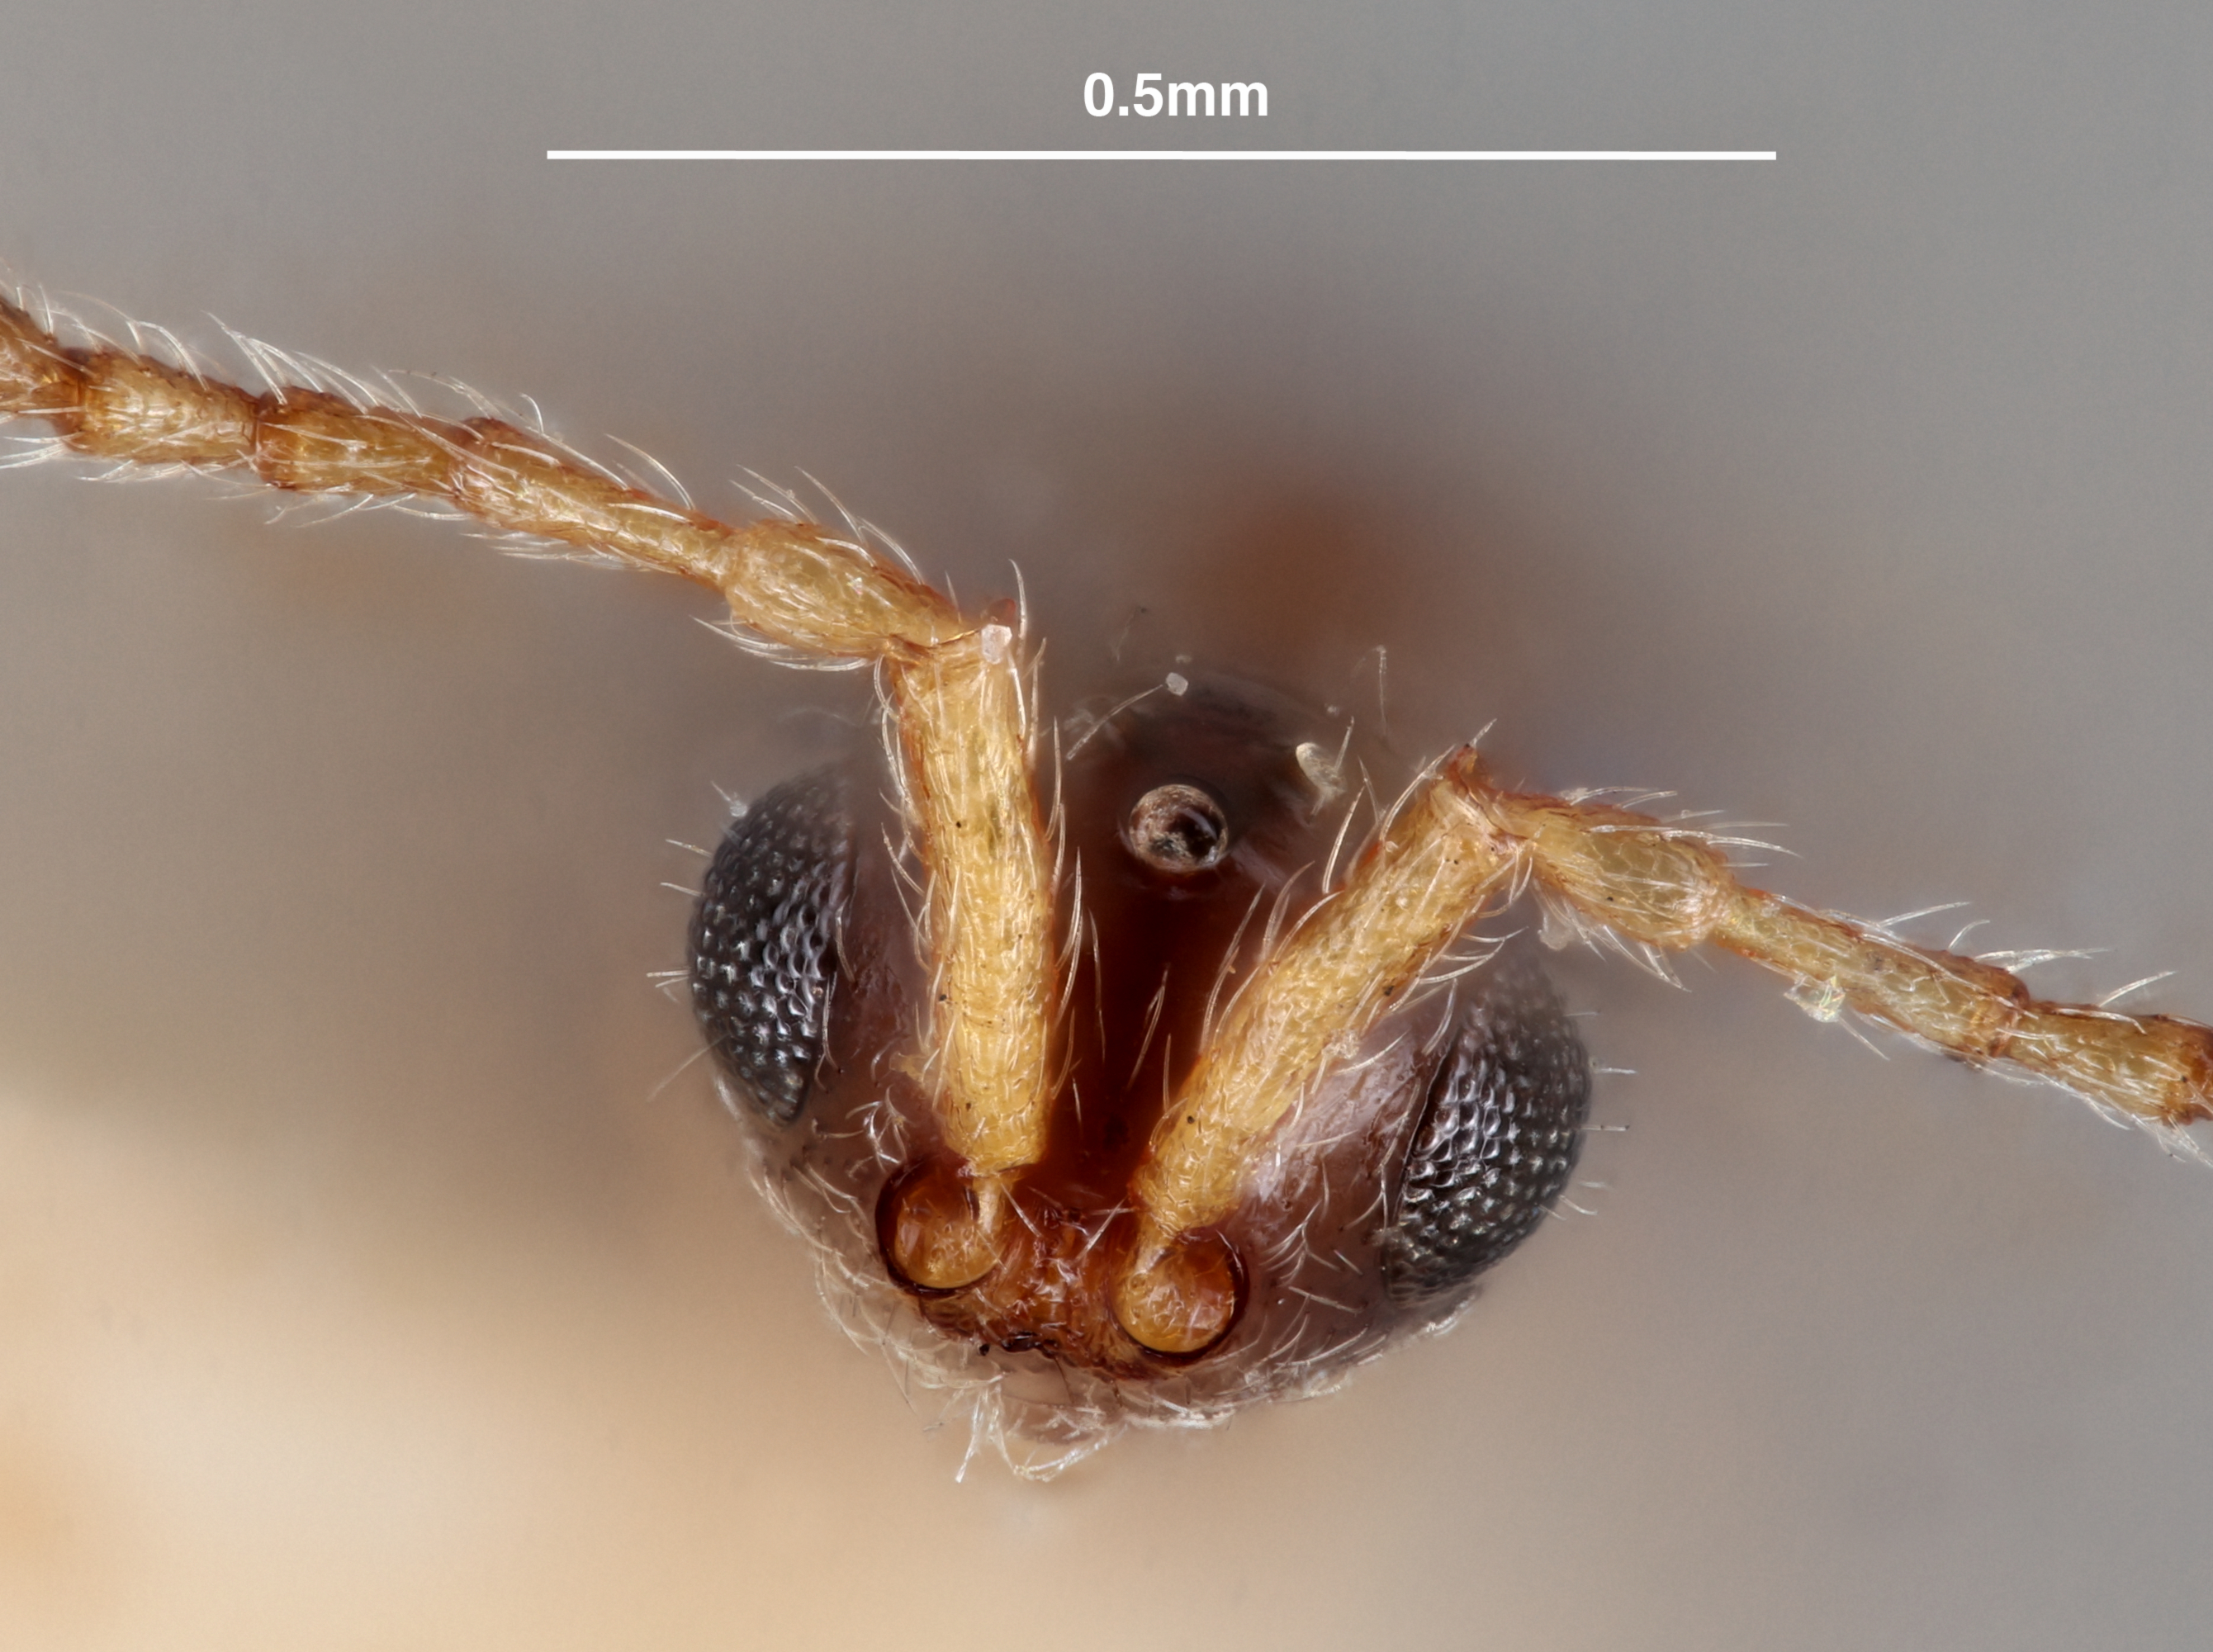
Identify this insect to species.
Prosynacra gracilis
